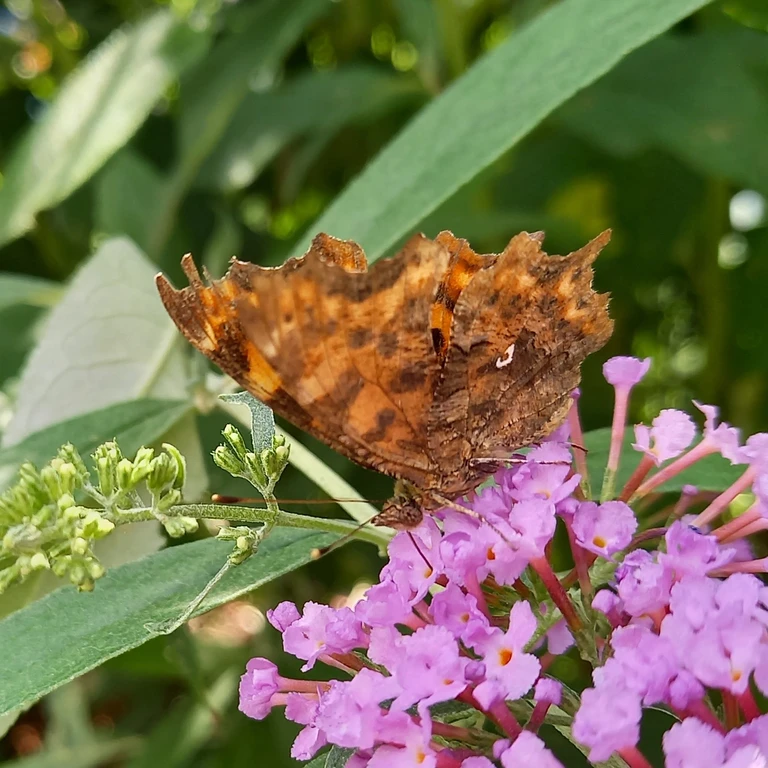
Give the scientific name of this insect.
Polygonia c-album
